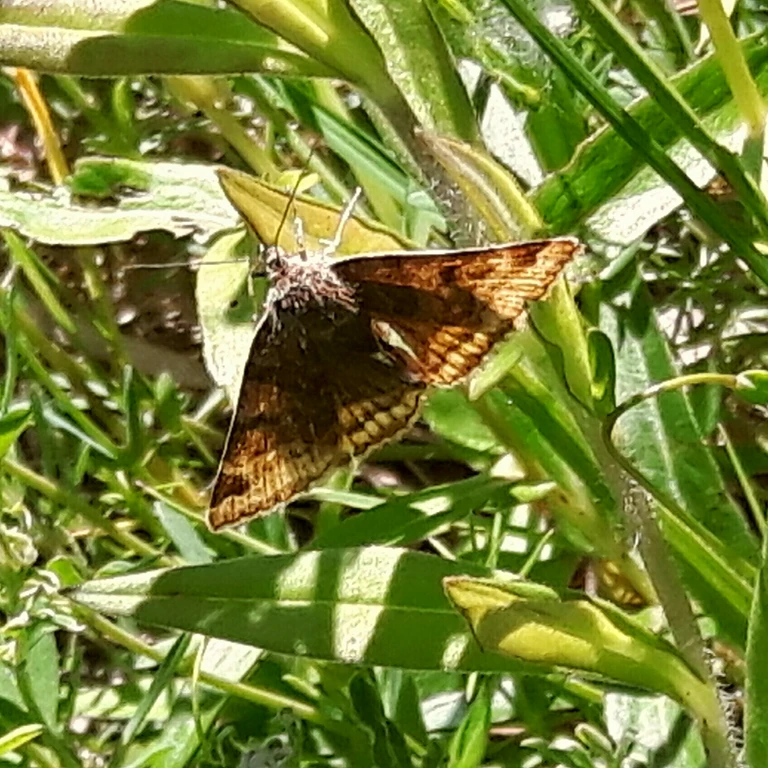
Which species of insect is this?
Euclidia glyphica
